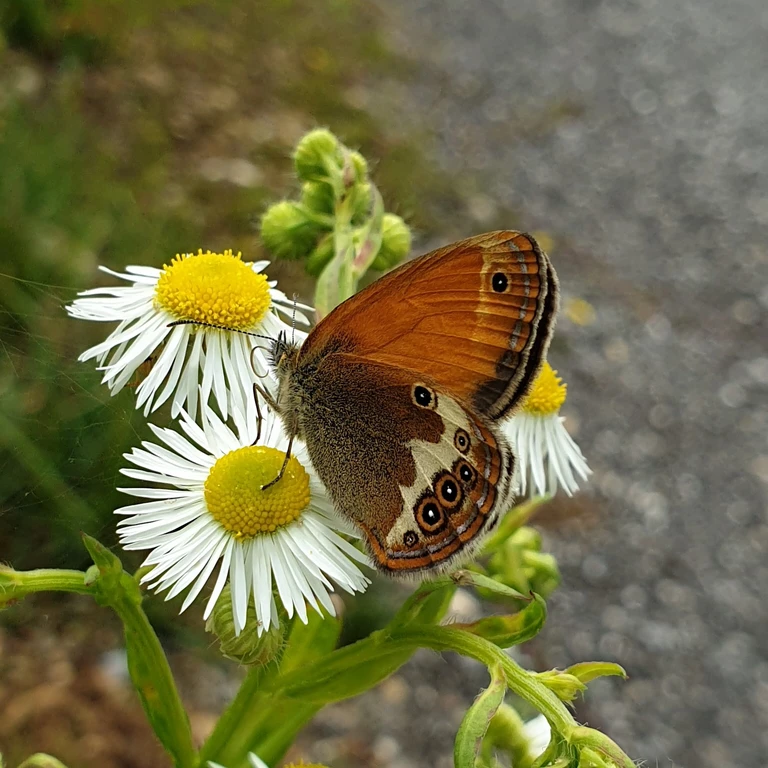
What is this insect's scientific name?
Coenonympha arcania
